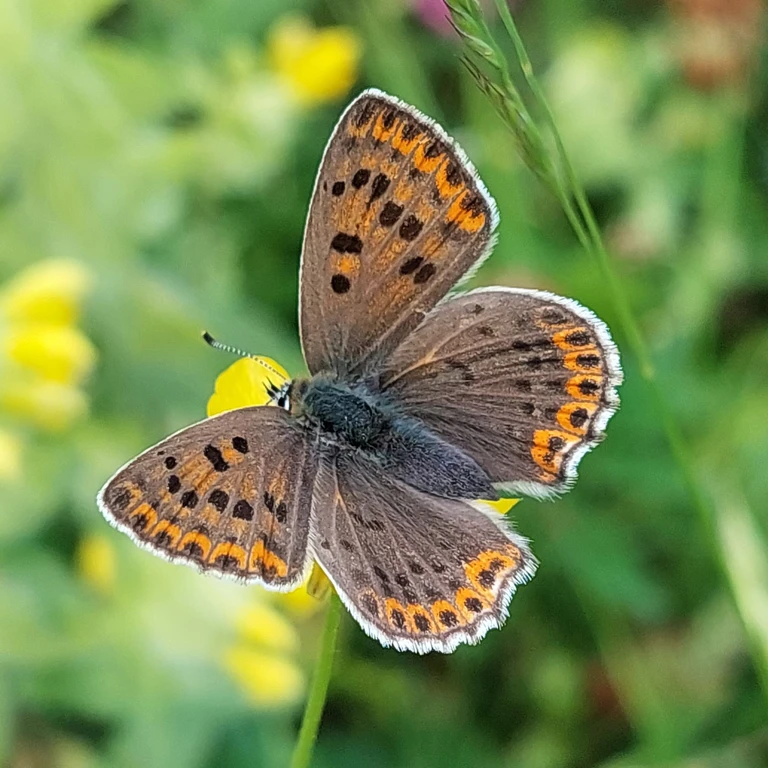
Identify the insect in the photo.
Lycaena tityrus (also Loweia tityrus)
